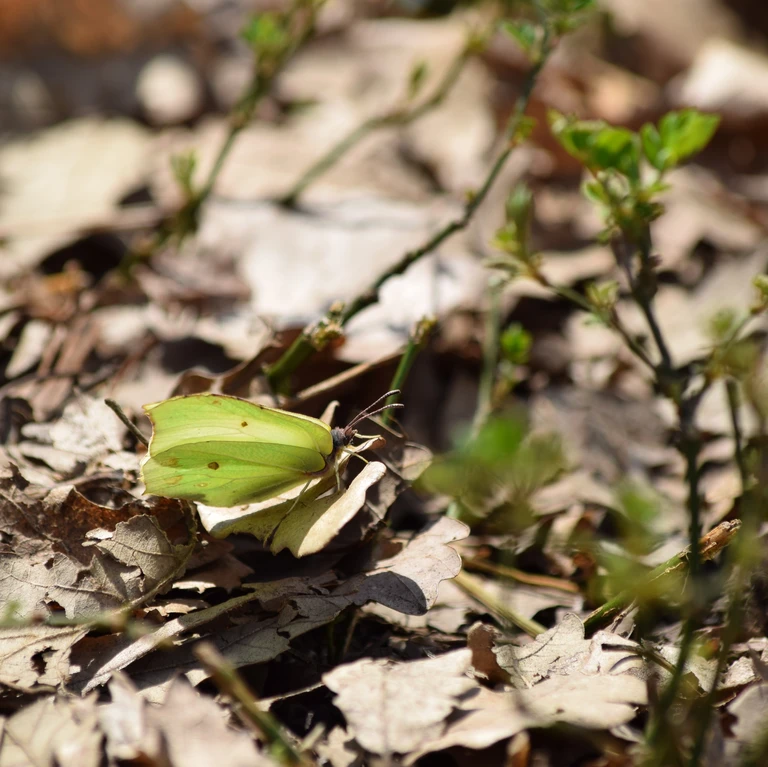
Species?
Gonepteryx rhamni
